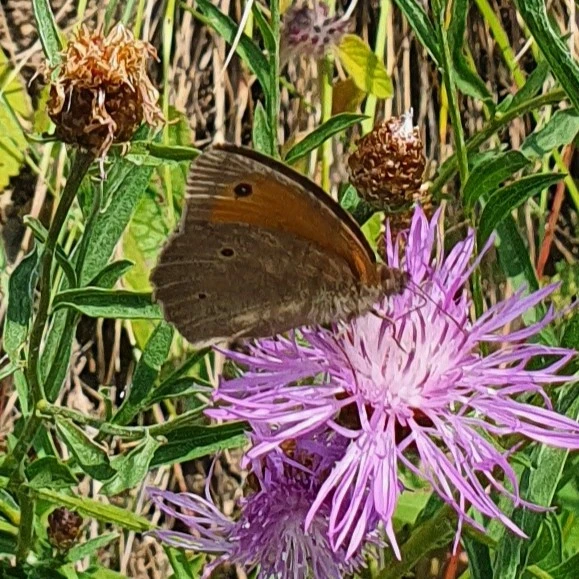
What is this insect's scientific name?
Maniola jurtina
